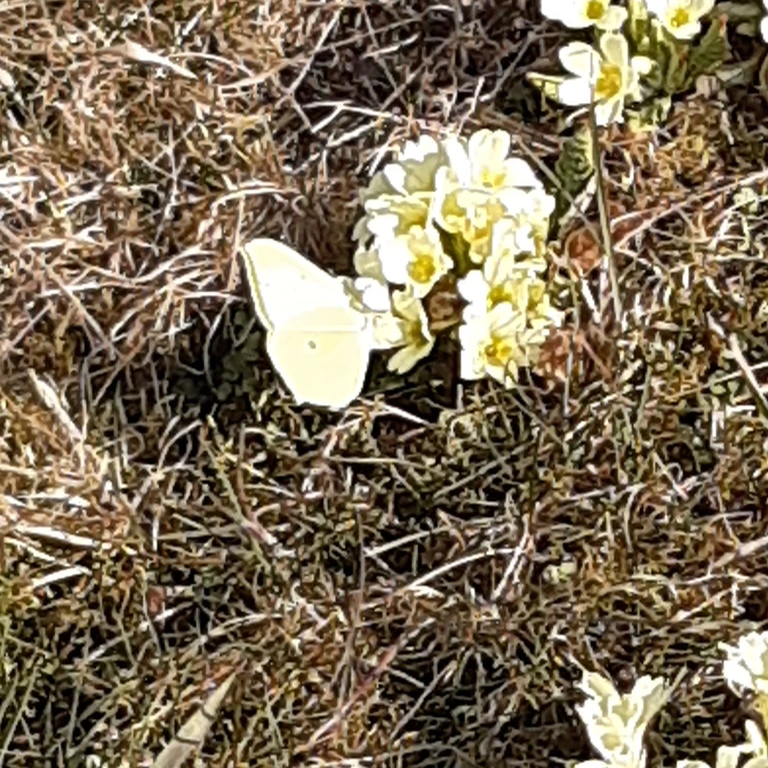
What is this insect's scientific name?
Gonepteryx rhamni
